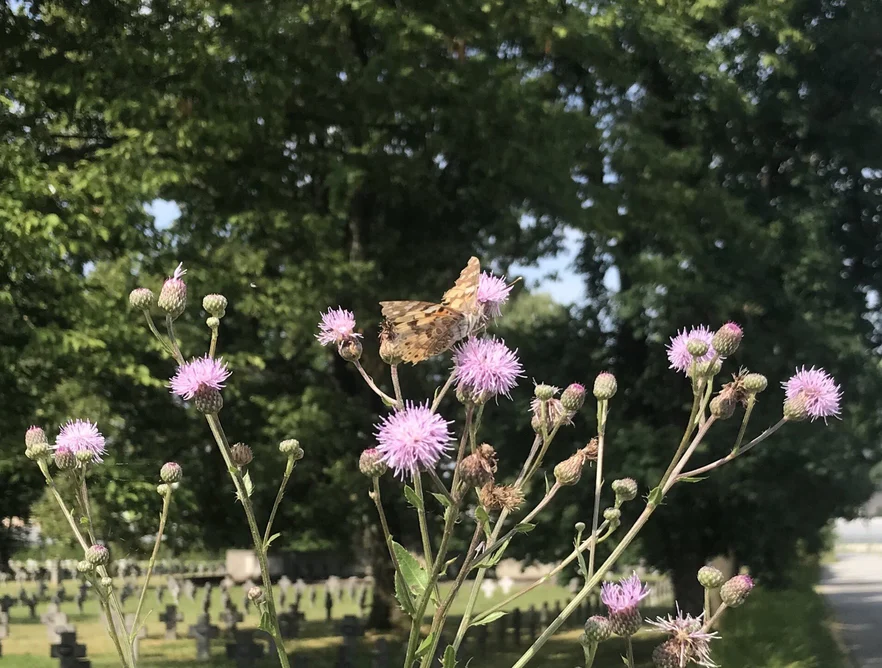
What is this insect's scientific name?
Vanessa cardui
